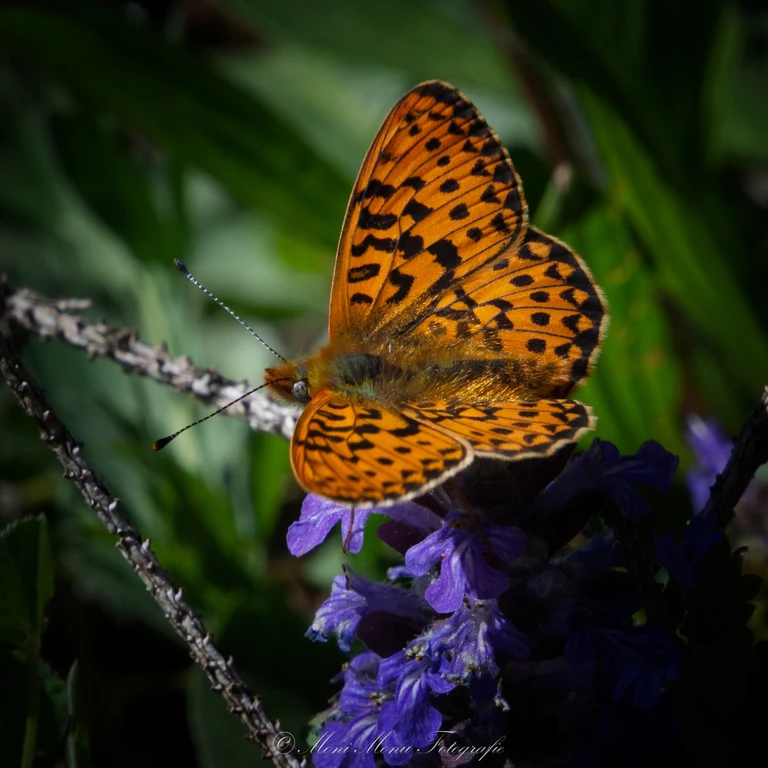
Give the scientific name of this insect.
Boloria euphrosyne (also Clossiana euphrosyne)
